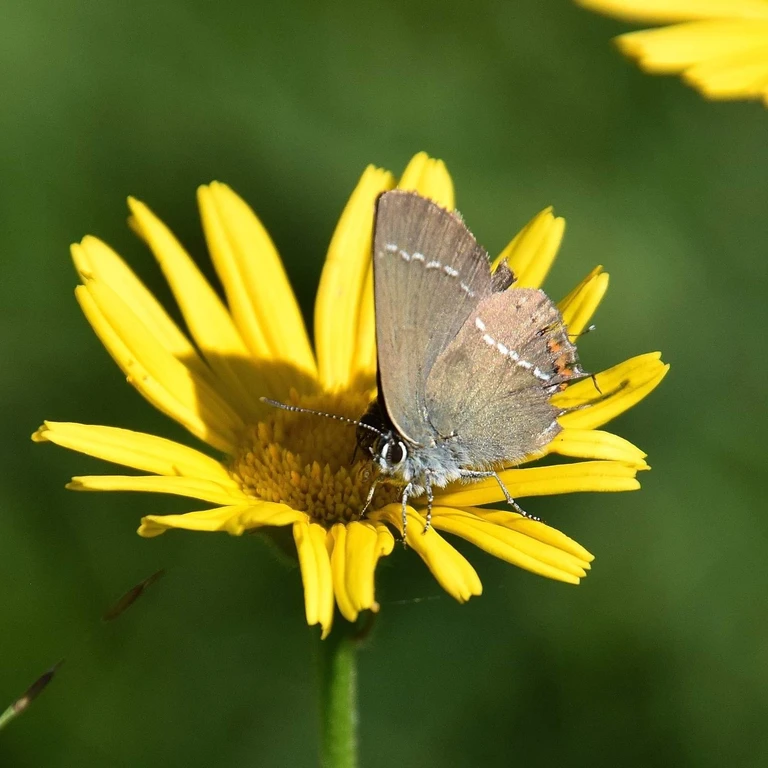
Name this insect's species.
Satyrium spini (also Tuttiola spini)
